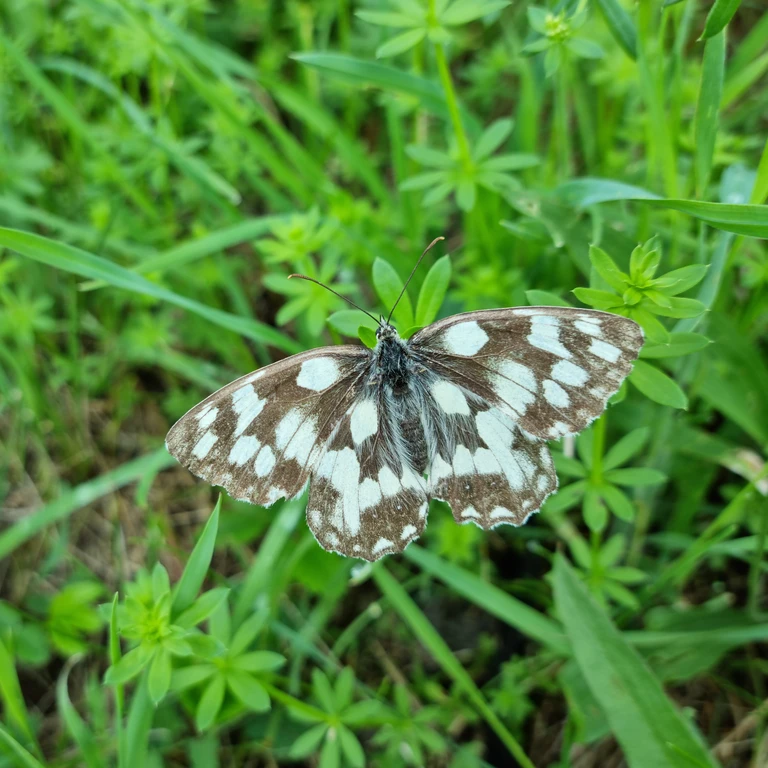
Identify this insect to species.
Melanargia galathea
